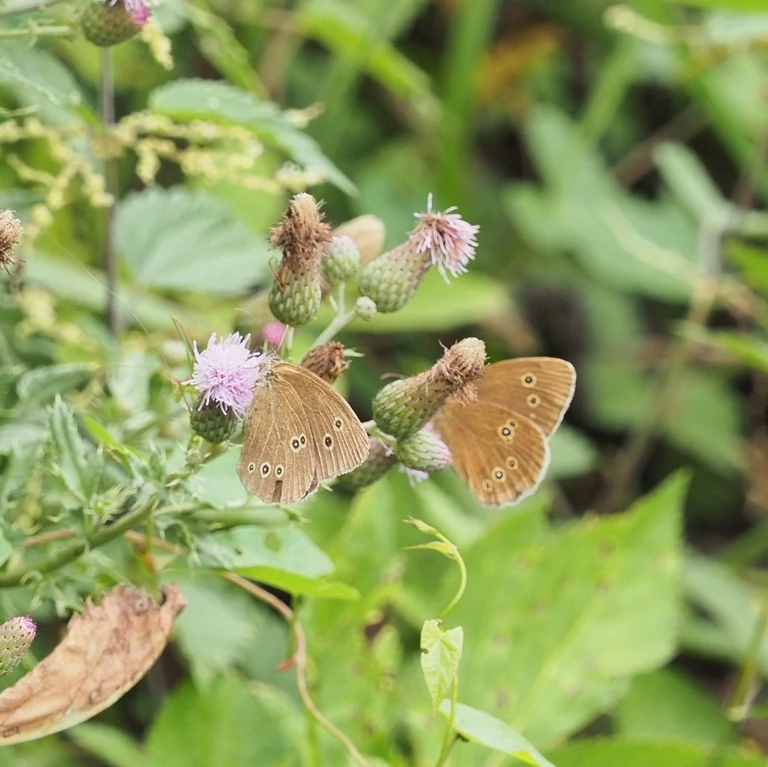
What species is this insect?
Aphantopus hyperantus
